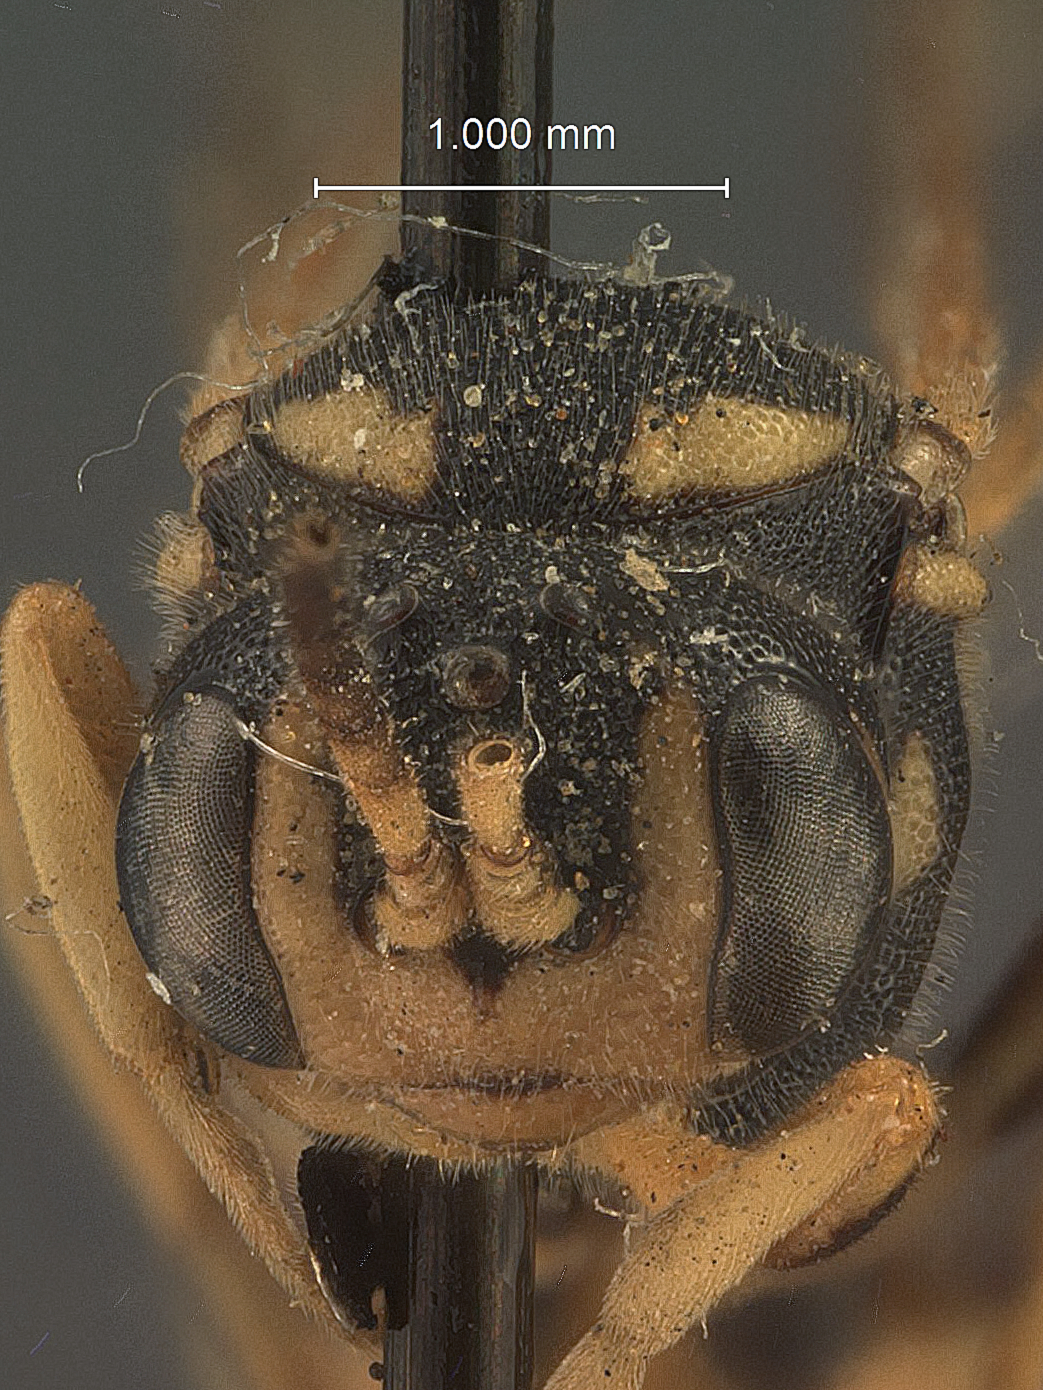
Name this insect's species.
Exenterus affinis
